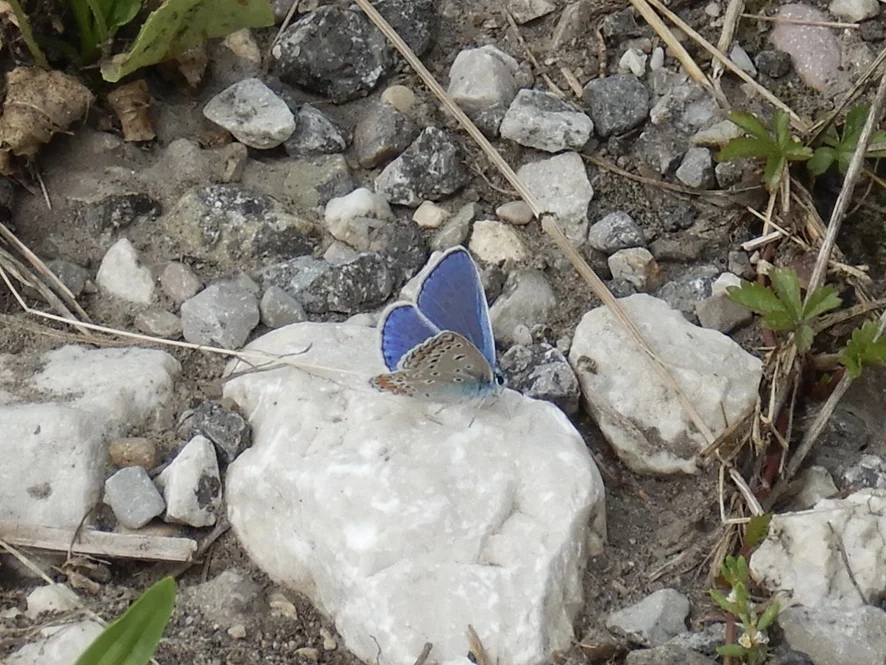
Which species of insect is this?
Polyommatus icarus
